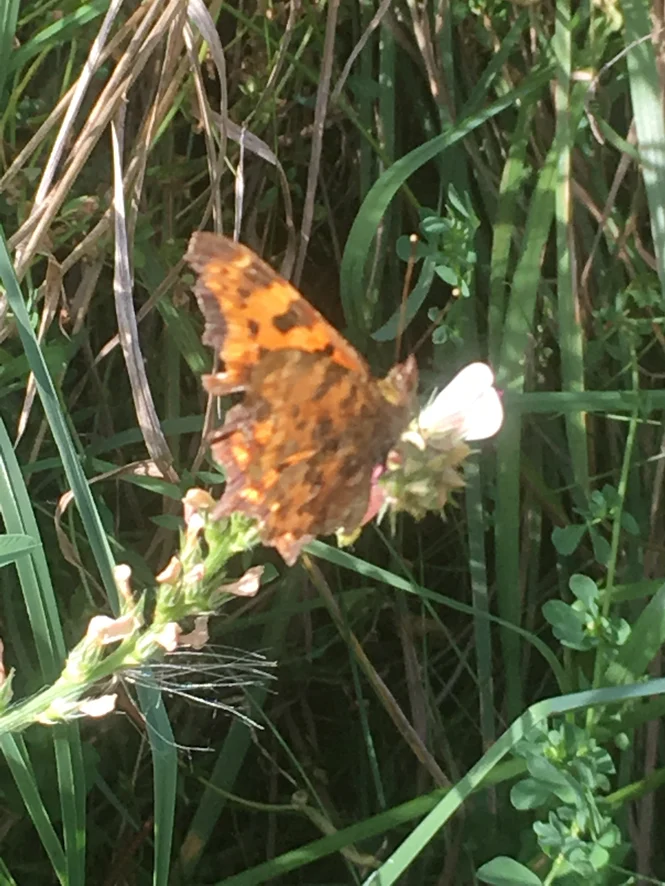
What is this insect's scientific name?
Polygonia c-album
